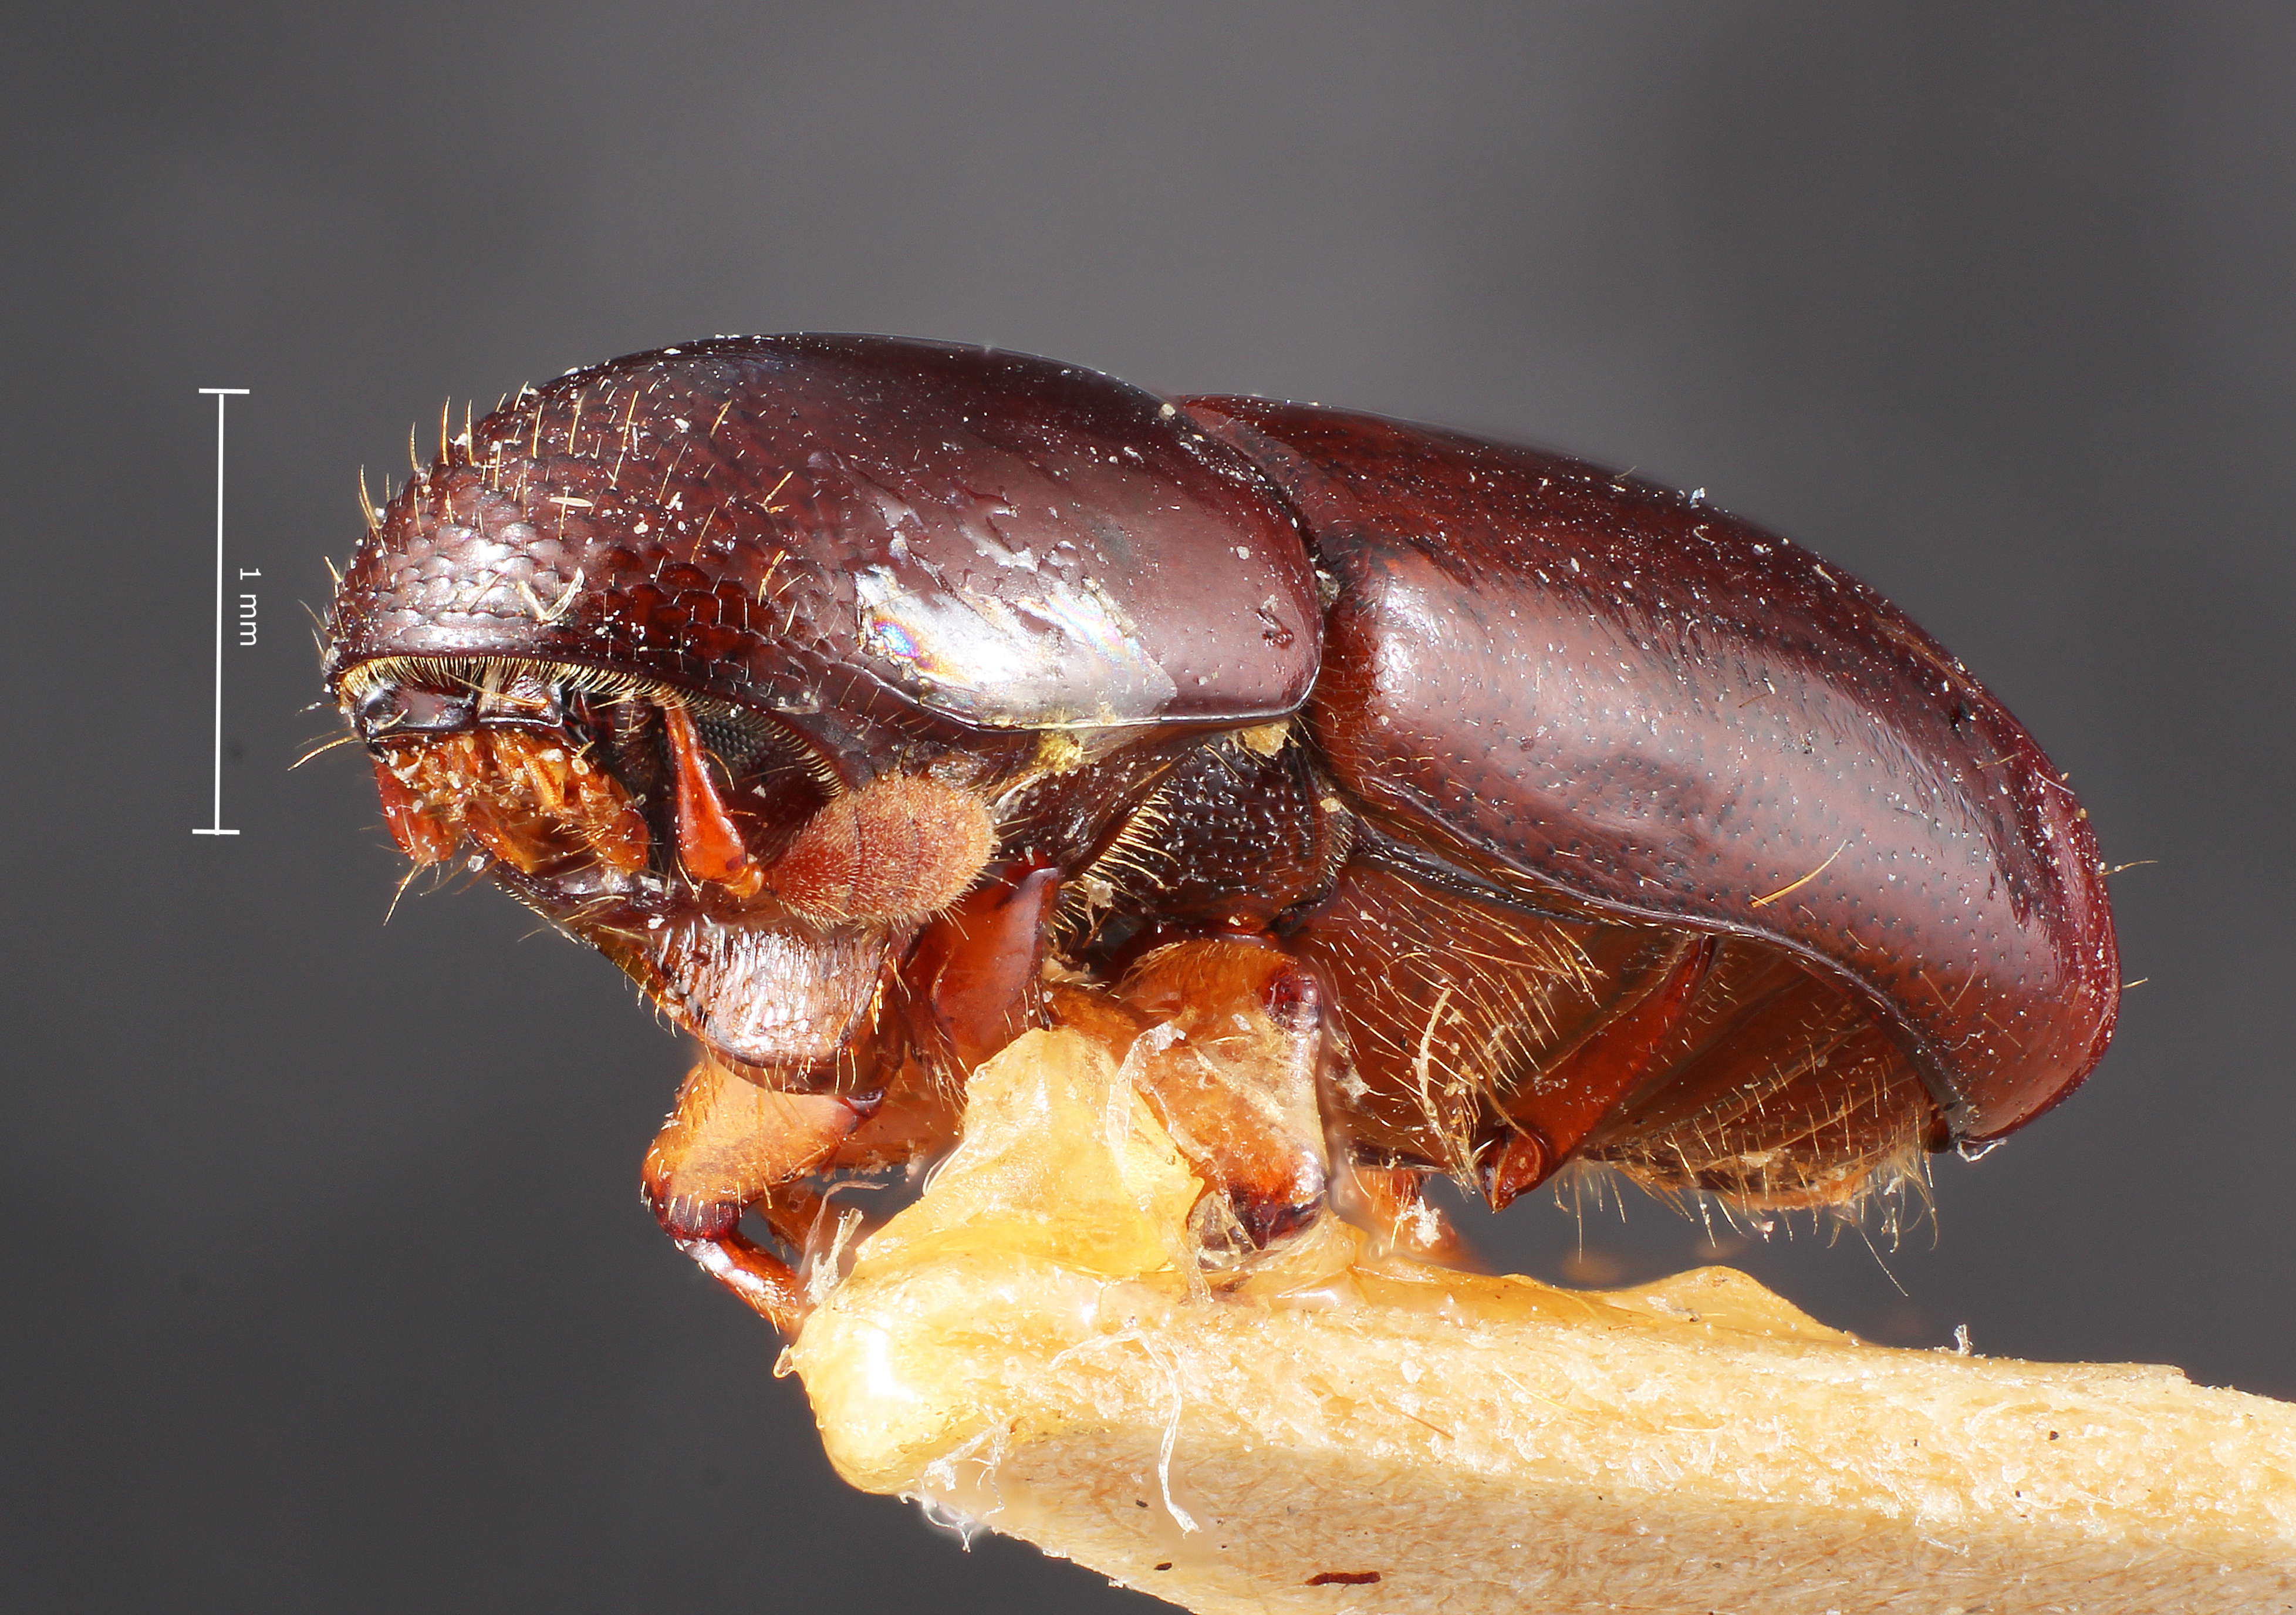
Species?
Anchonocerus sexdentatus
